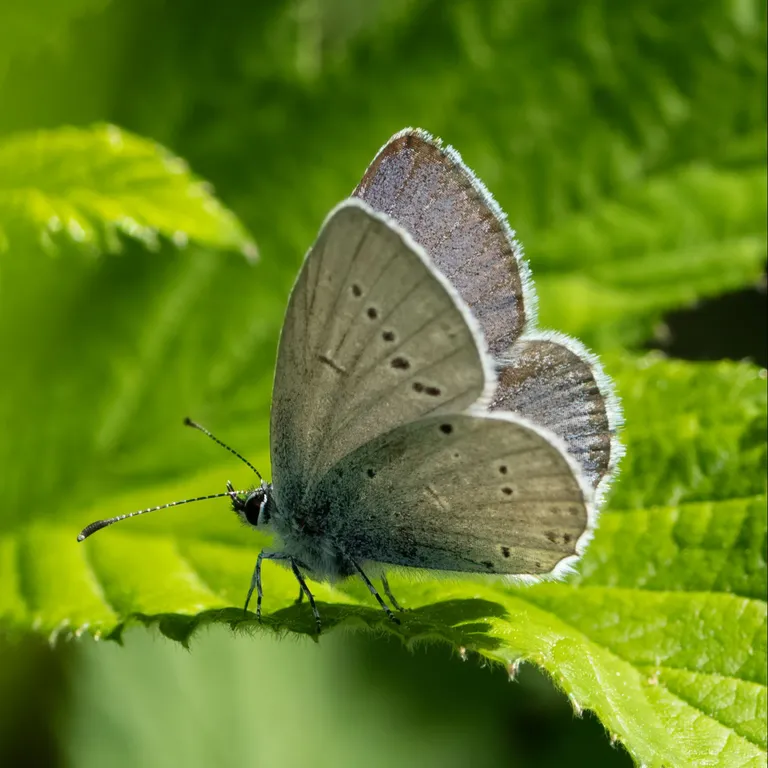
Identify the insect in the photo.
Cupido decolorata (also Elkalyce decolorata)
